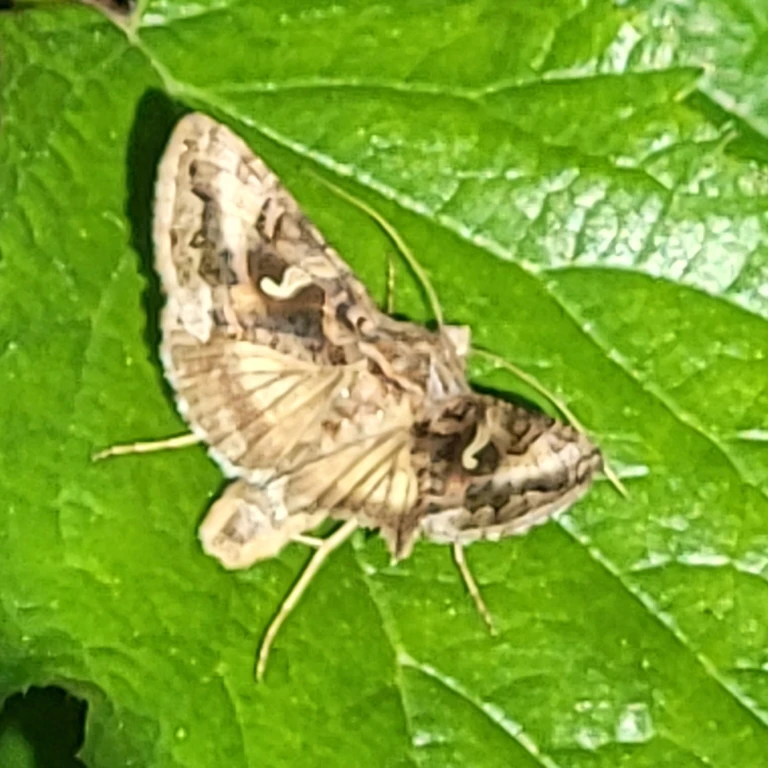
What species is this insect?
Autographa gamma
